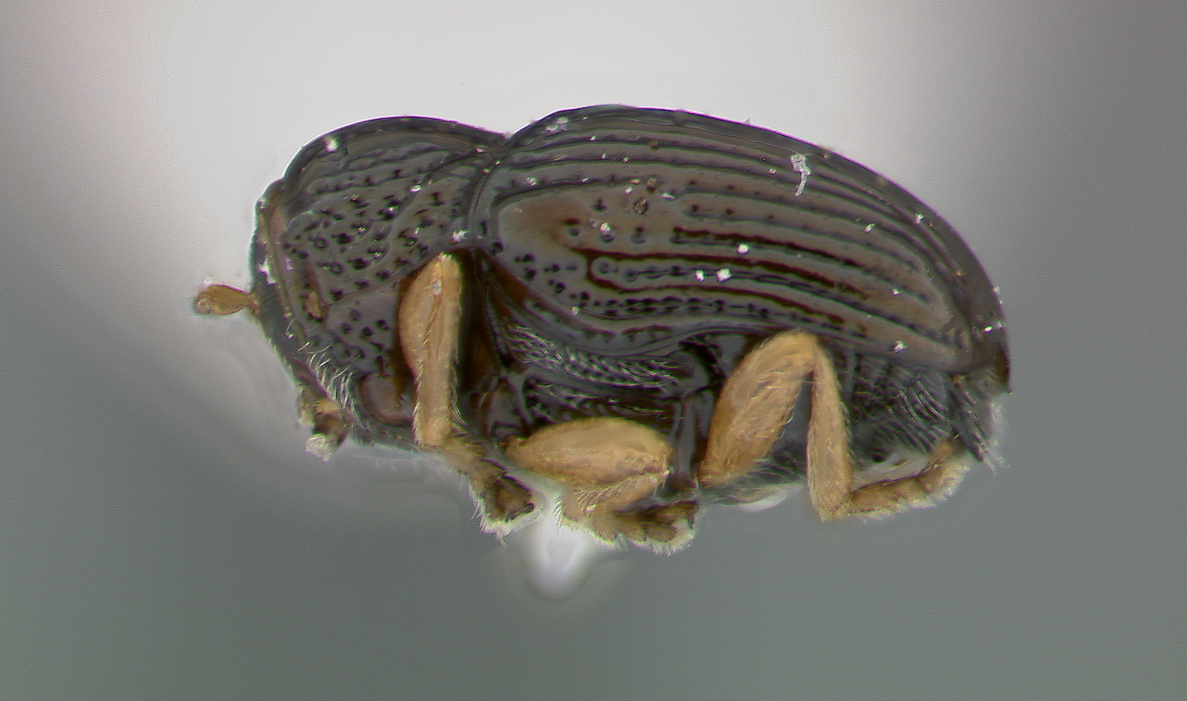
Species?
Coenobius subaenius
